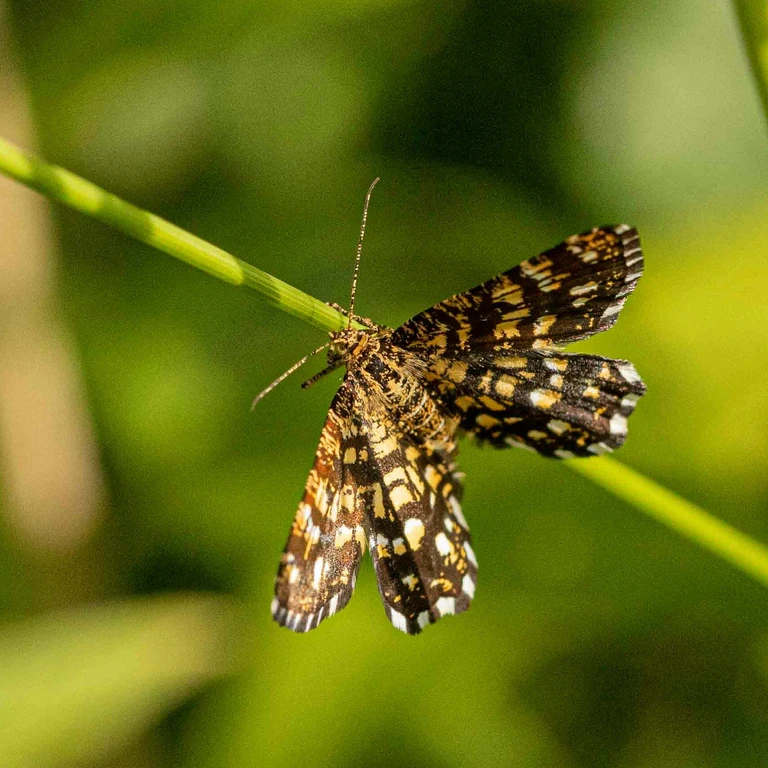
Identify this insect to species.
Chiasmia clathrata
